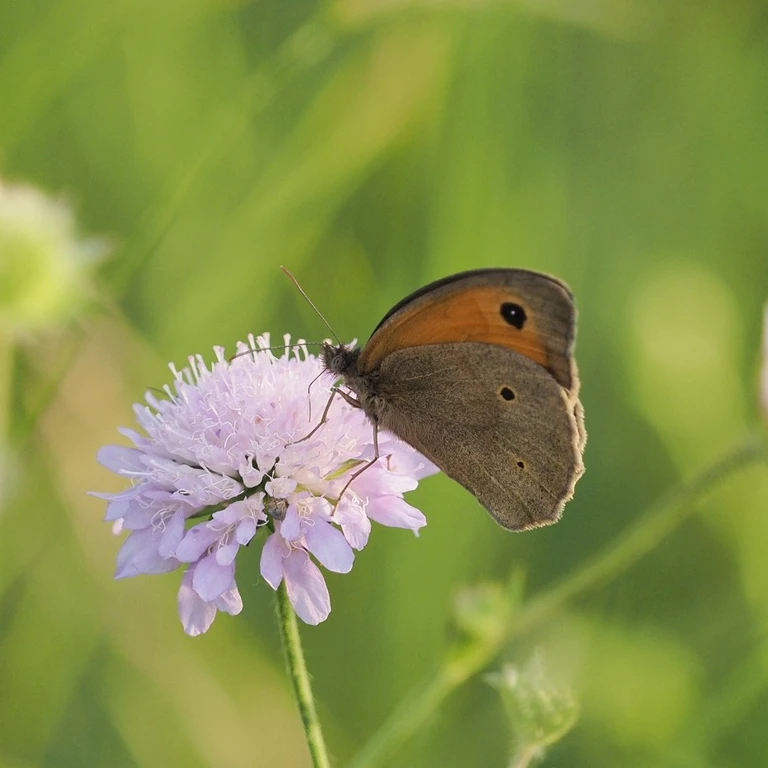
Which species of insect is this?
Maniola jurtina
